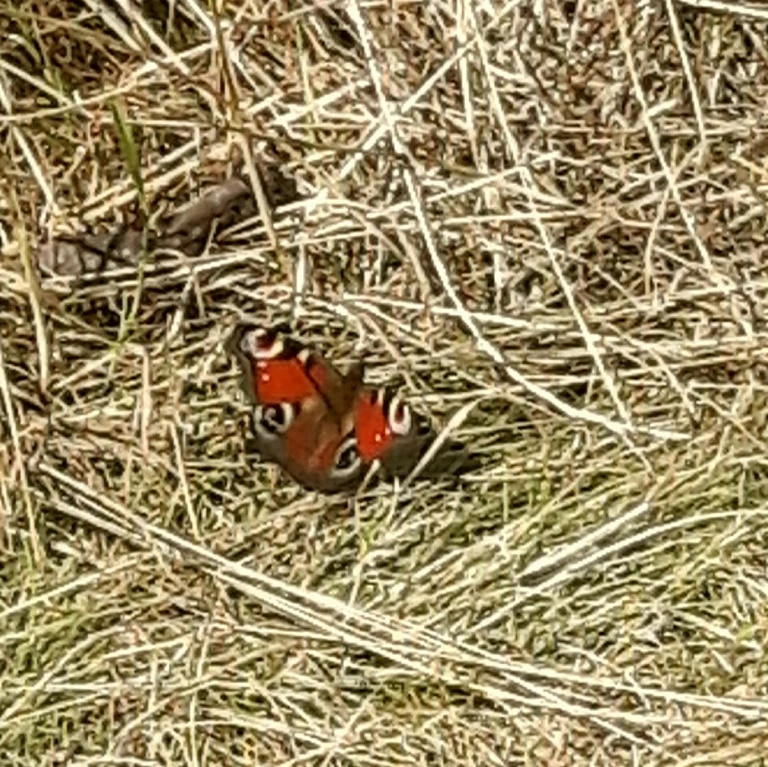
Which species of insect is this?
Aglais io
